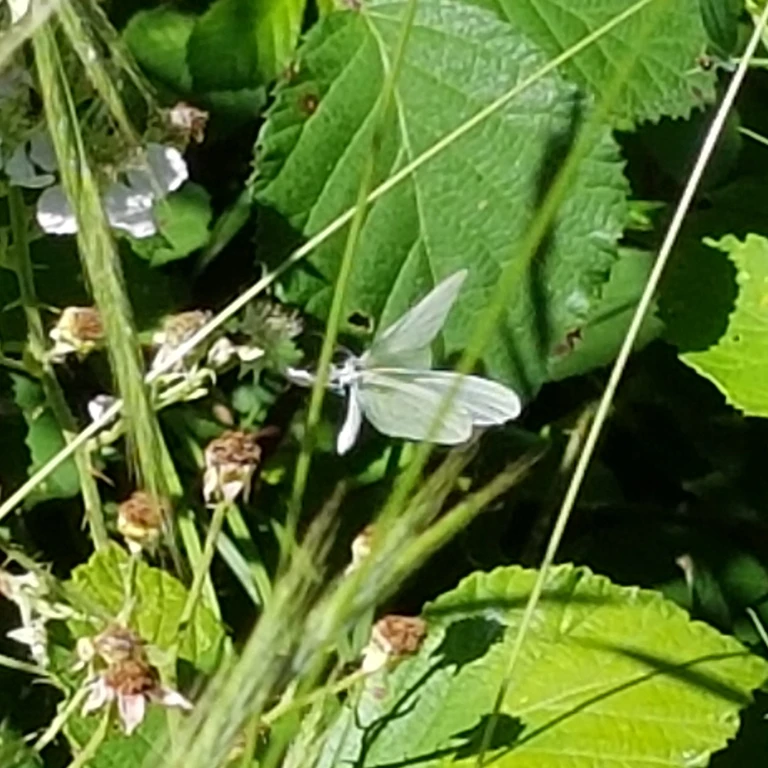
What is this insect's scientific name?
Leptidea sinapis/juvernica
